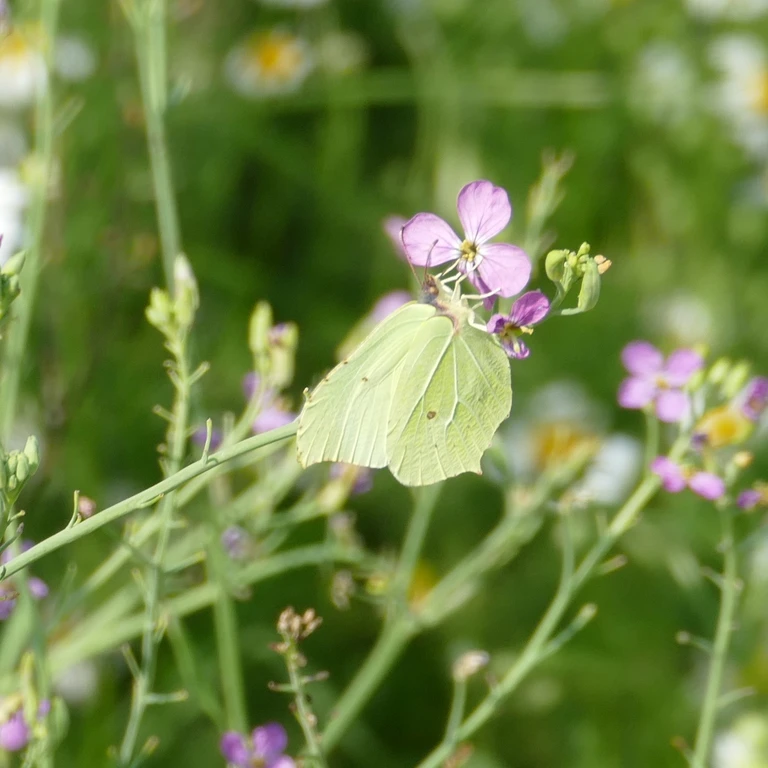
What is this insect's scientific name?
Gonepteryx rhamni
